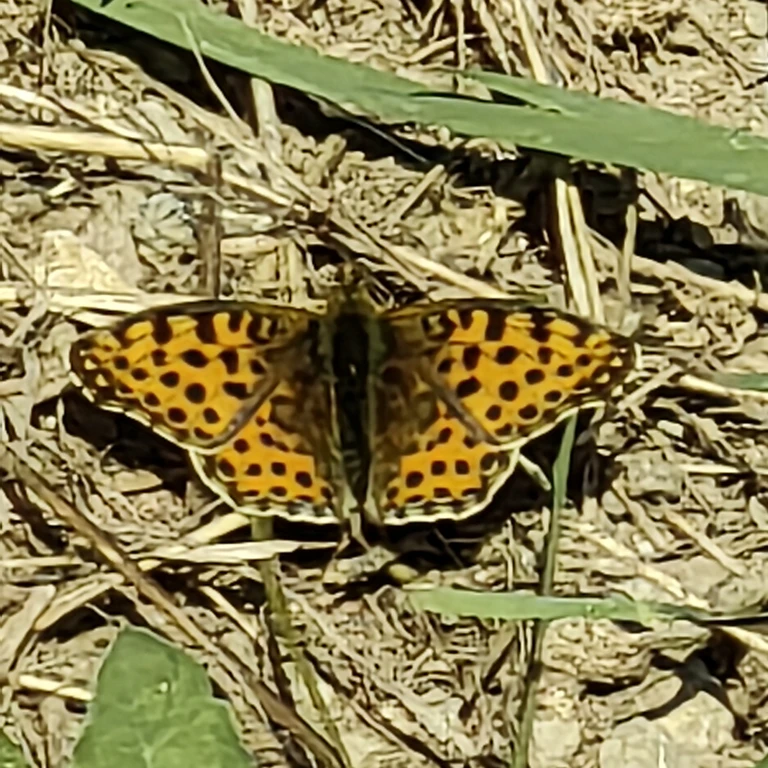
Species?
Issoria lathonia
